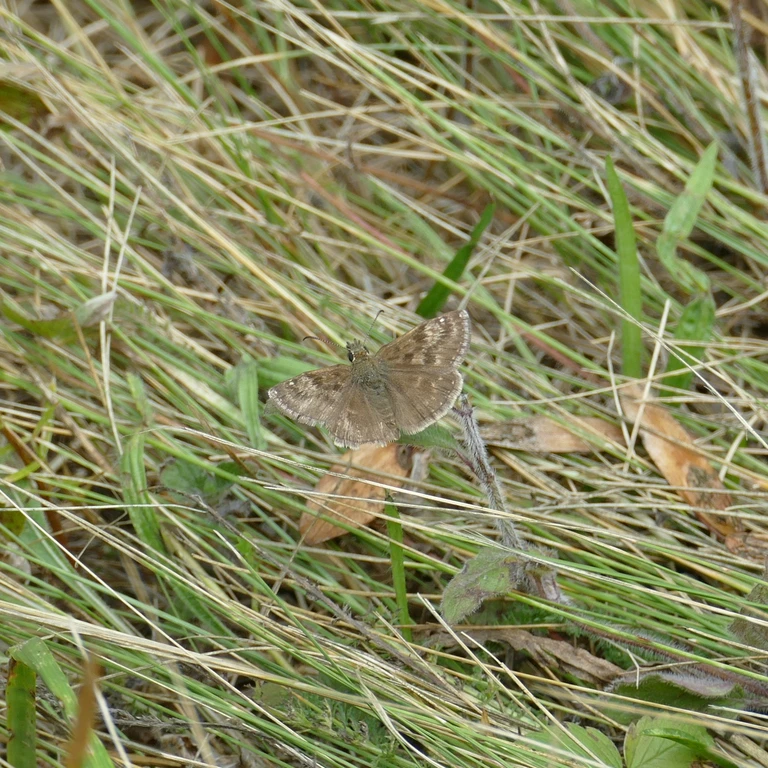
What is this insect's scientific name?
Erynnis tages
